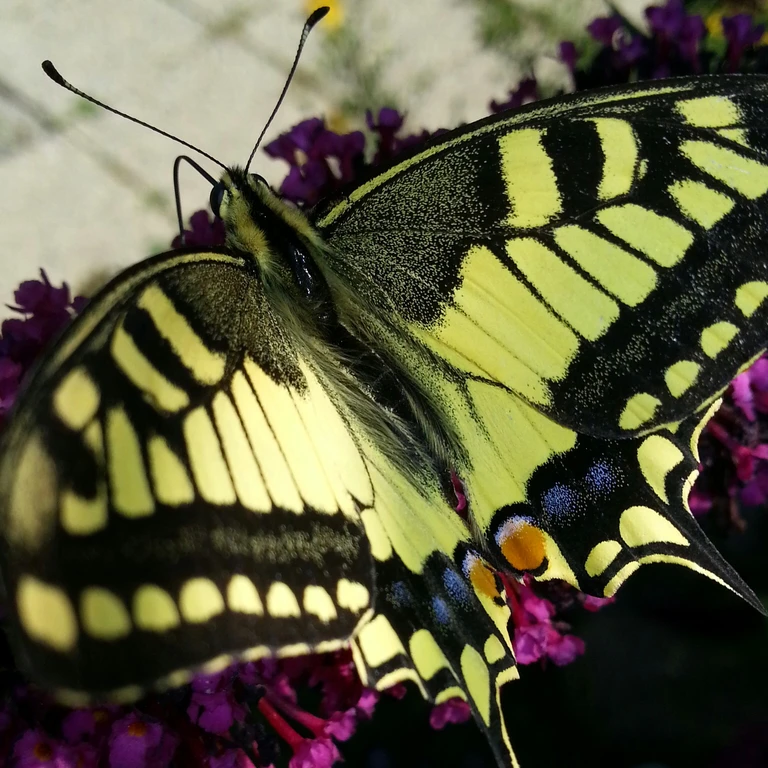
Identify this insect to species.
Papilio machaon
